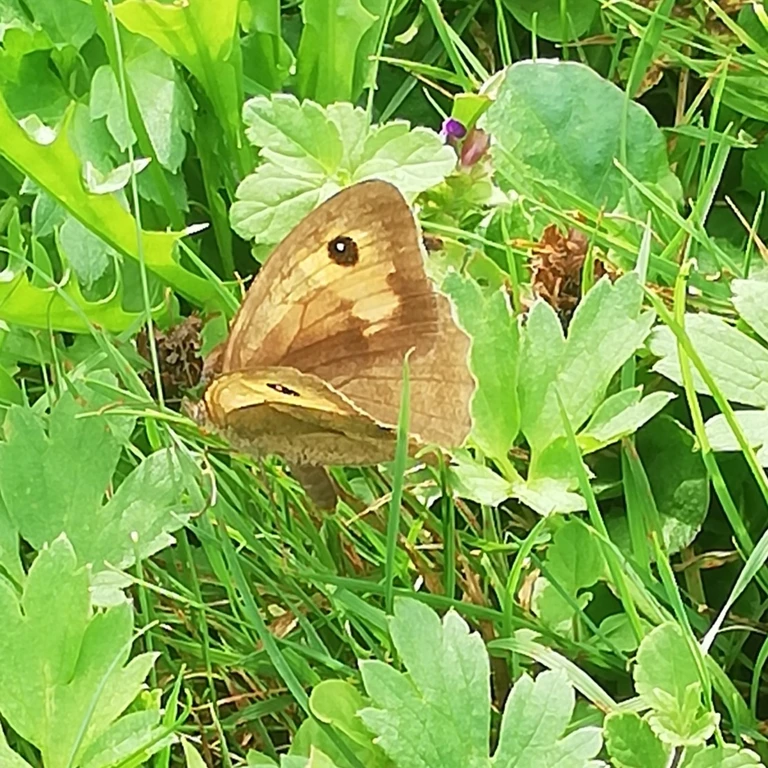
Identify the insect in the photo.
Maniola jurtina
